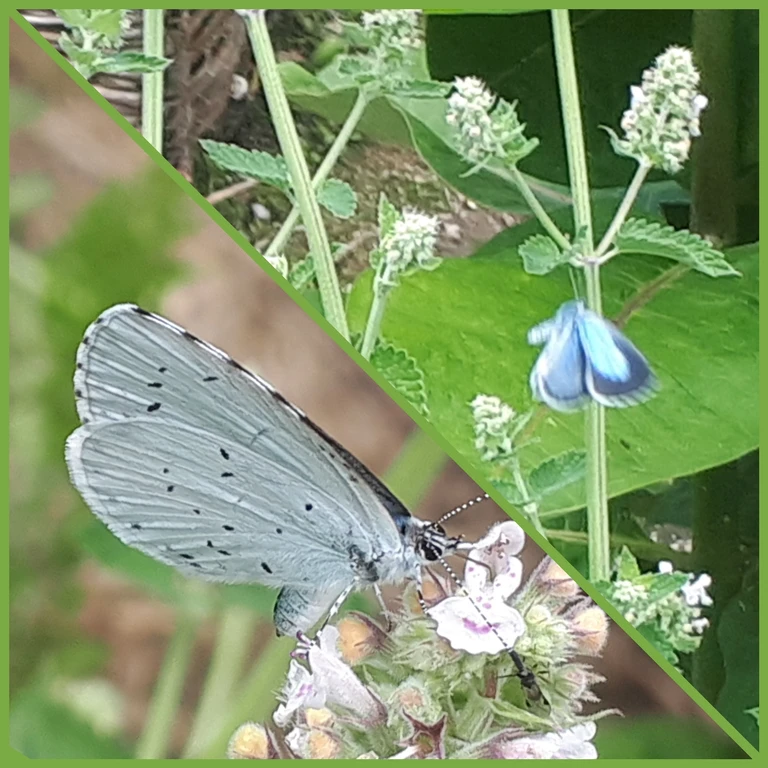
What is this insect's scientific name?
Celastrina argiolus
